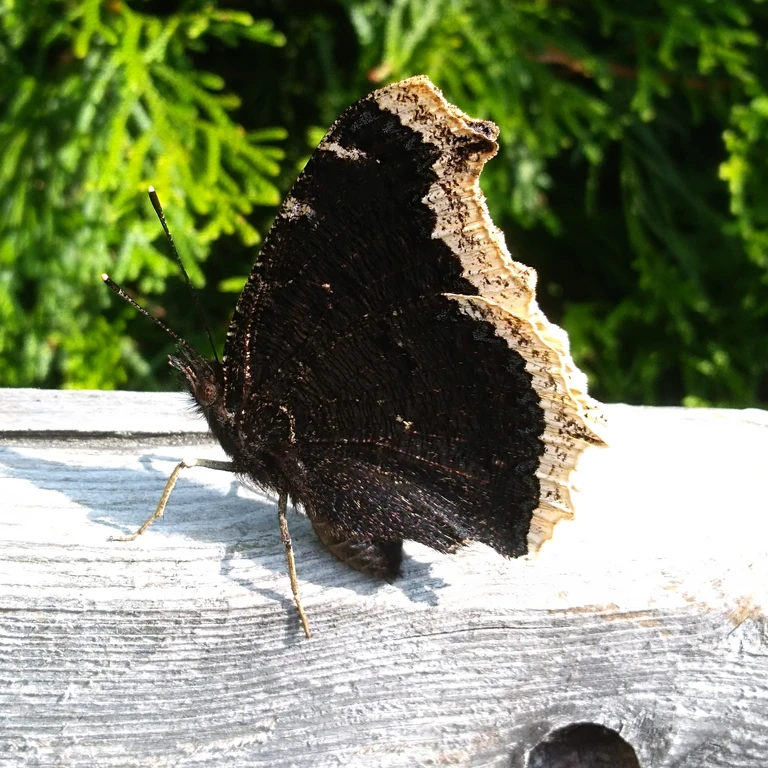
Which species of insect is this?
Nymphalis antiopa
